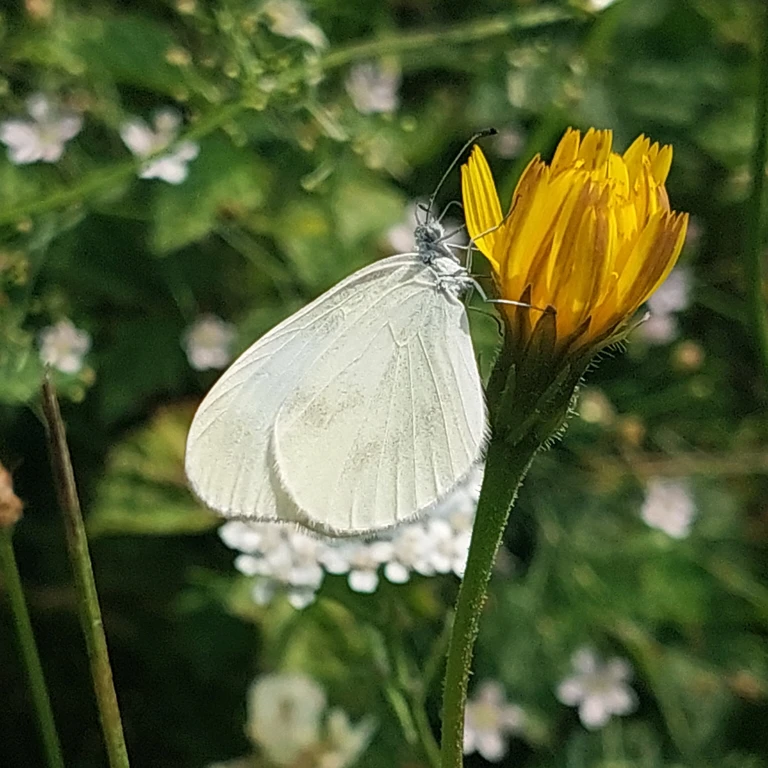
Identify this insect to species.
Leptidea sinapis/juvernica
